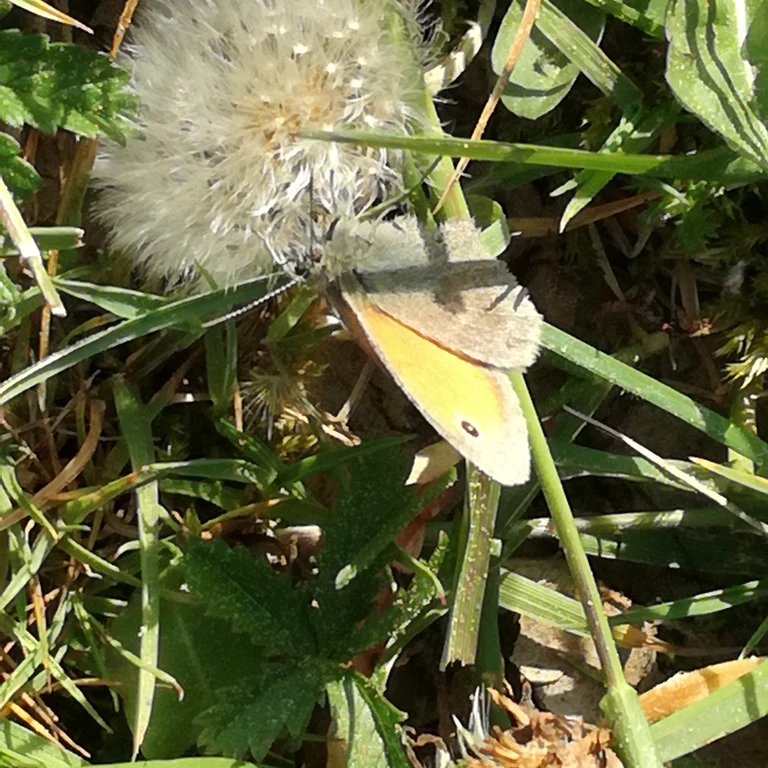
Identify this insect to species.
Coenonympha pamphilus
